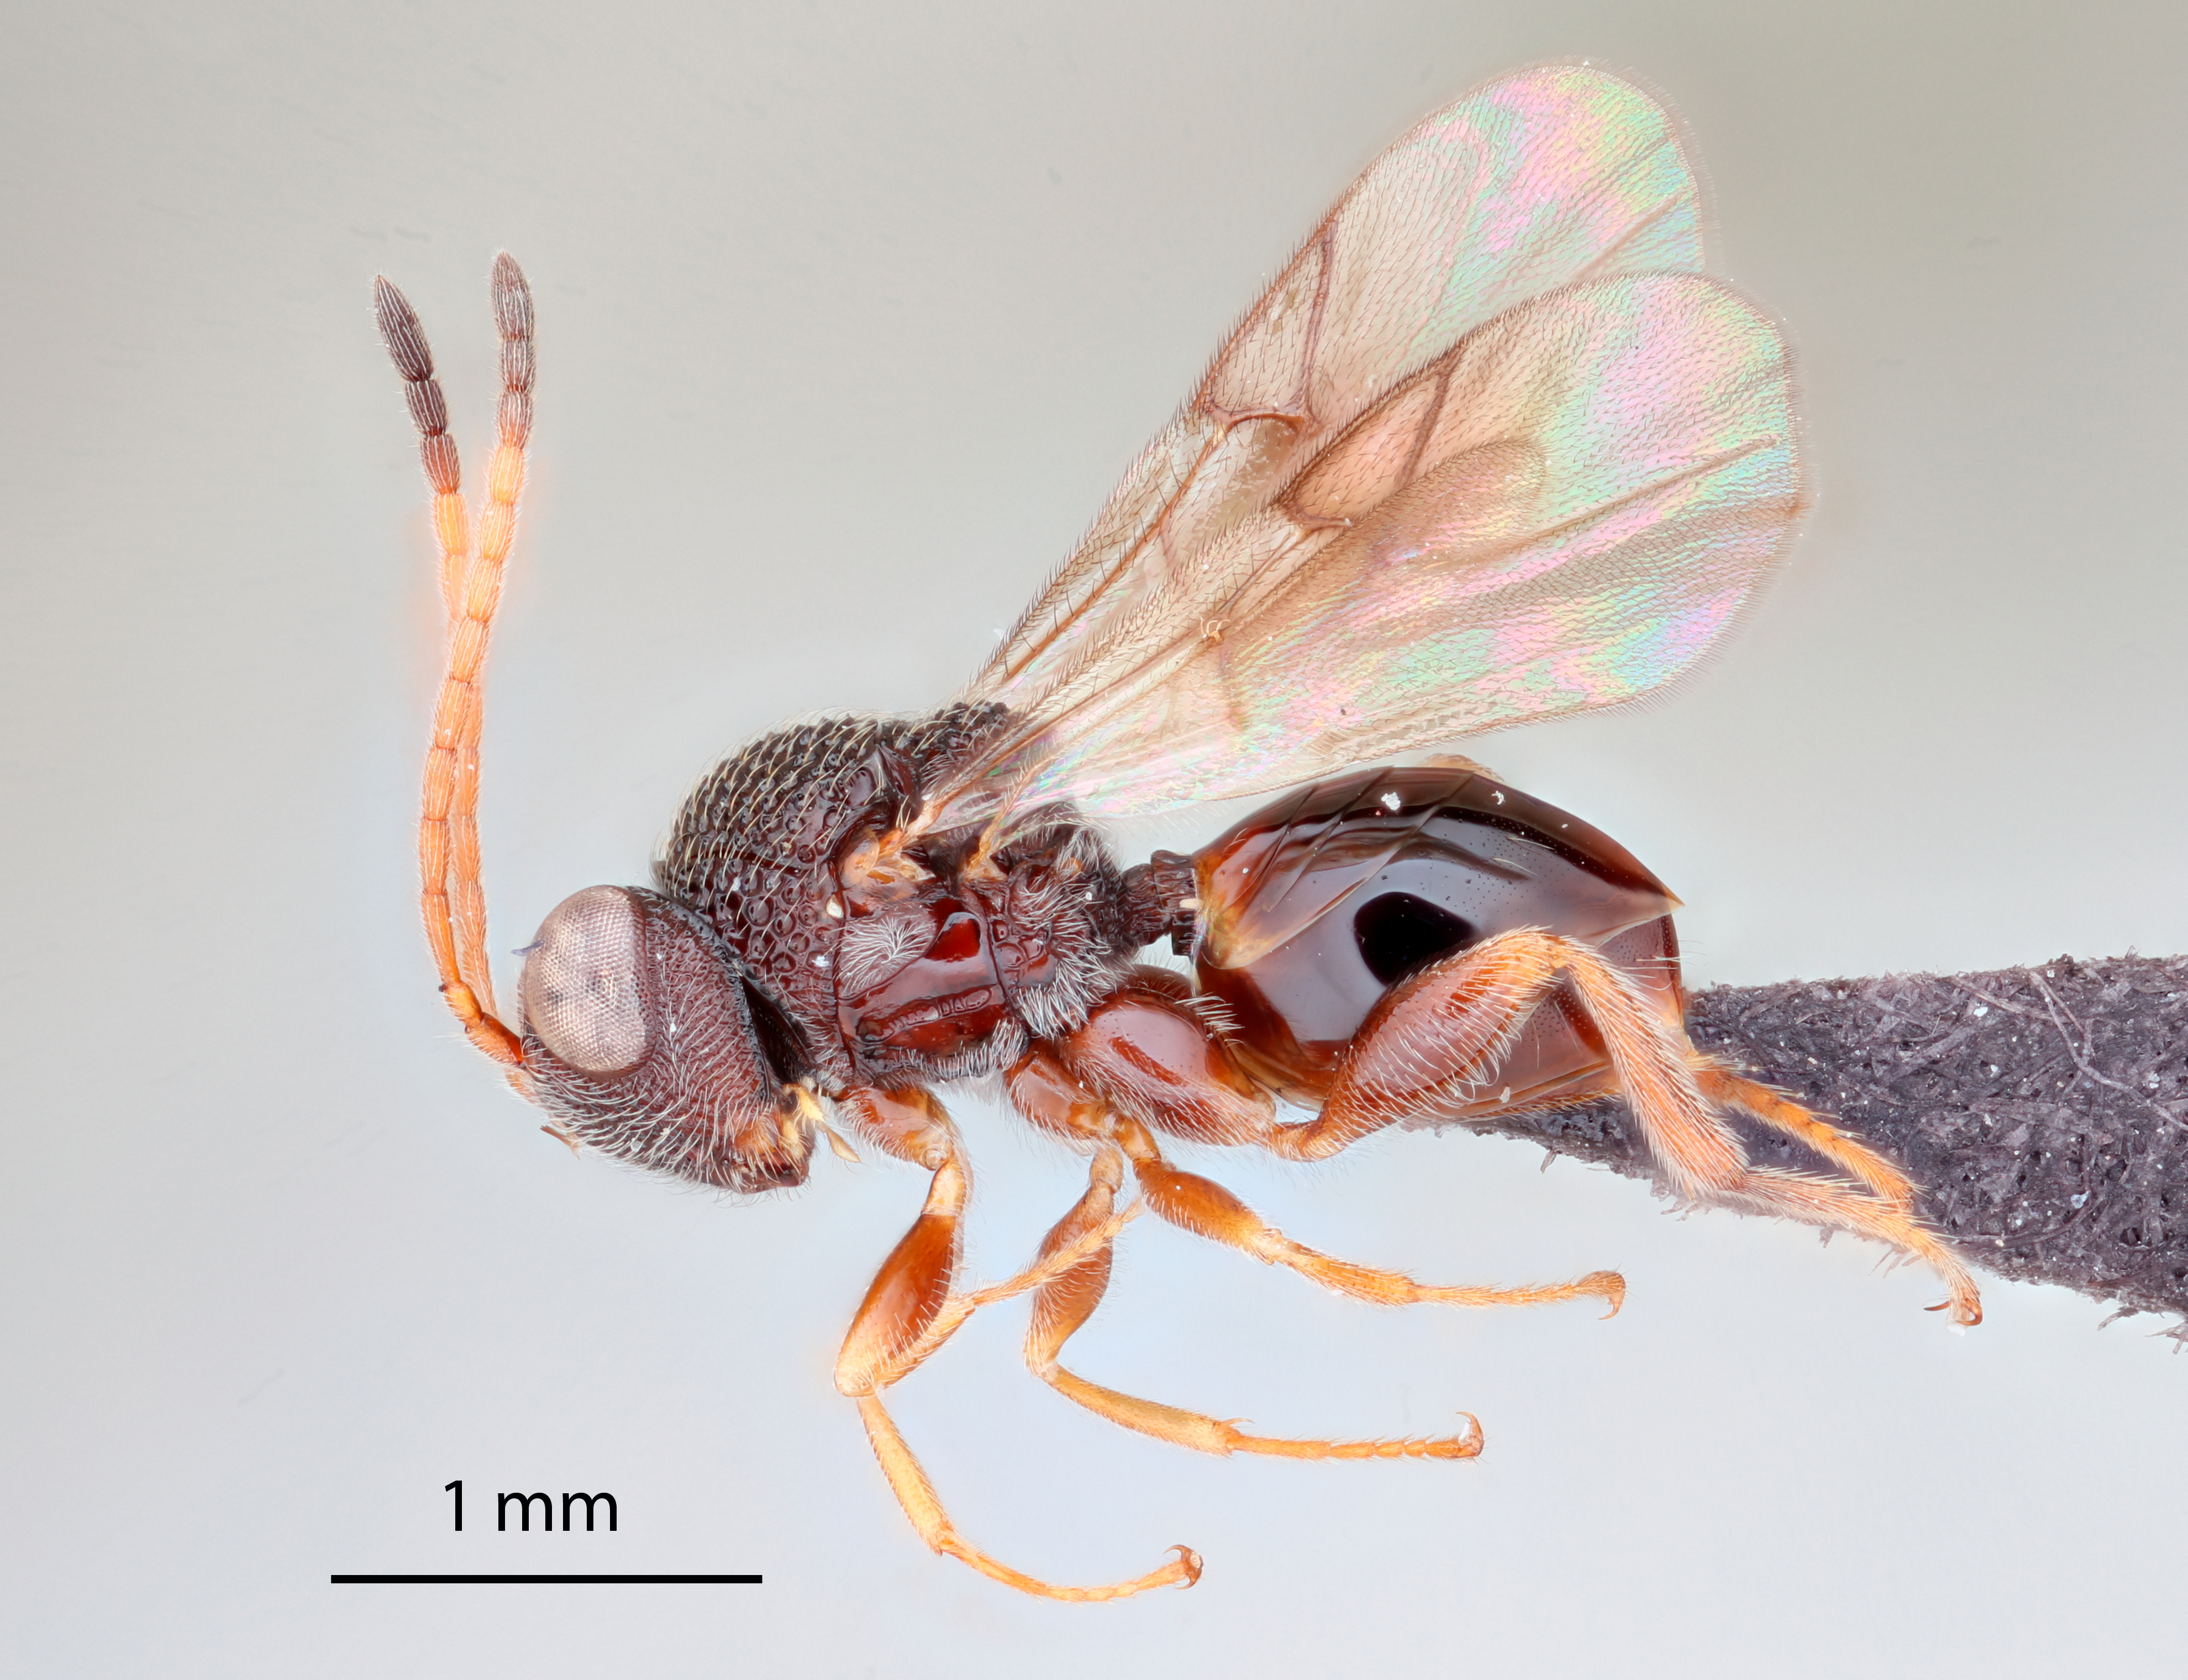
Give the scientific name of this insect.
Paramblynotus bayangensis
